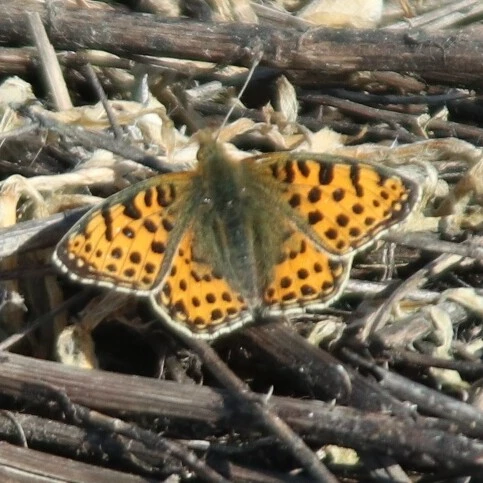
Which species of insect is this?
Issoria lathonia
